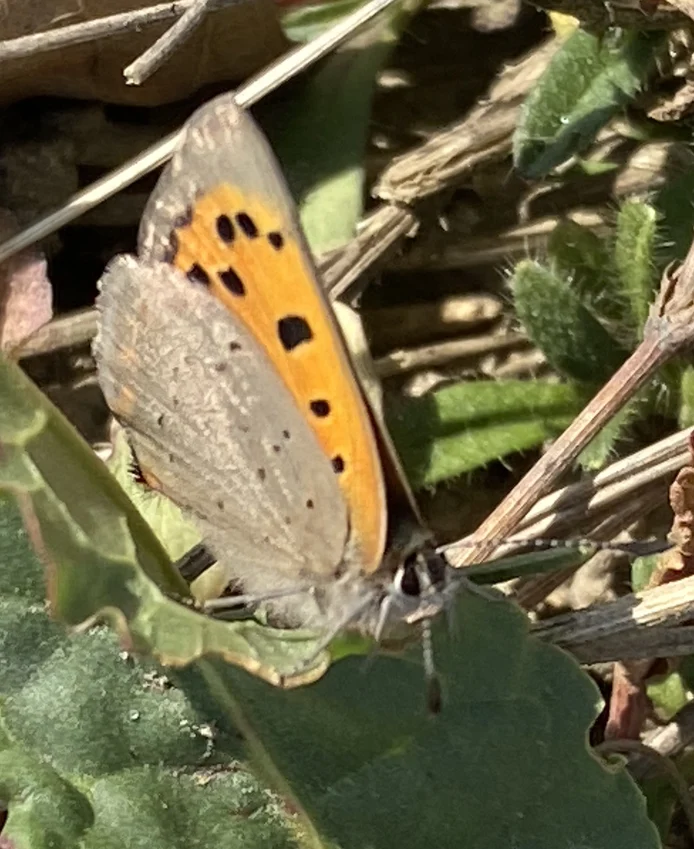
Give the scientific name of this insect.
Lycaena phlaeas
